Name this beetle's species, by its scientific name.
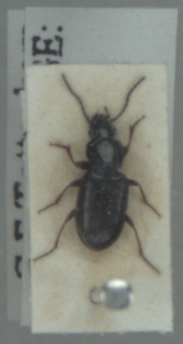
Pterostichus strenuus
